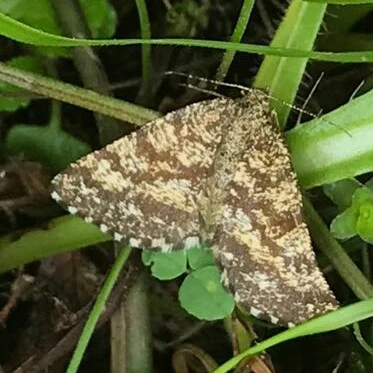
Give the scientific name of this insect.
Ematurga atomaria
